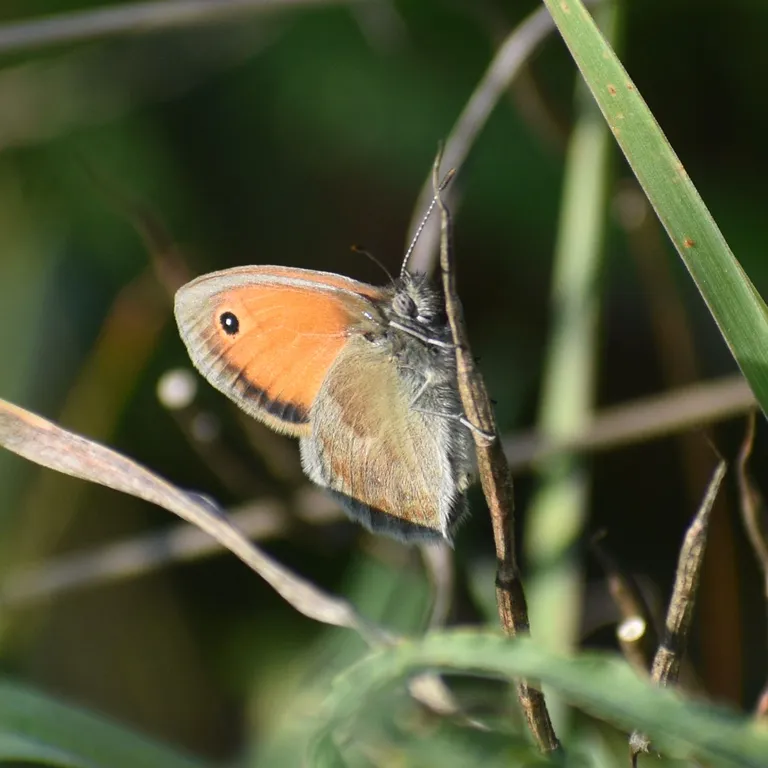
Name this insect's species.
Coenonympha pamphilus
